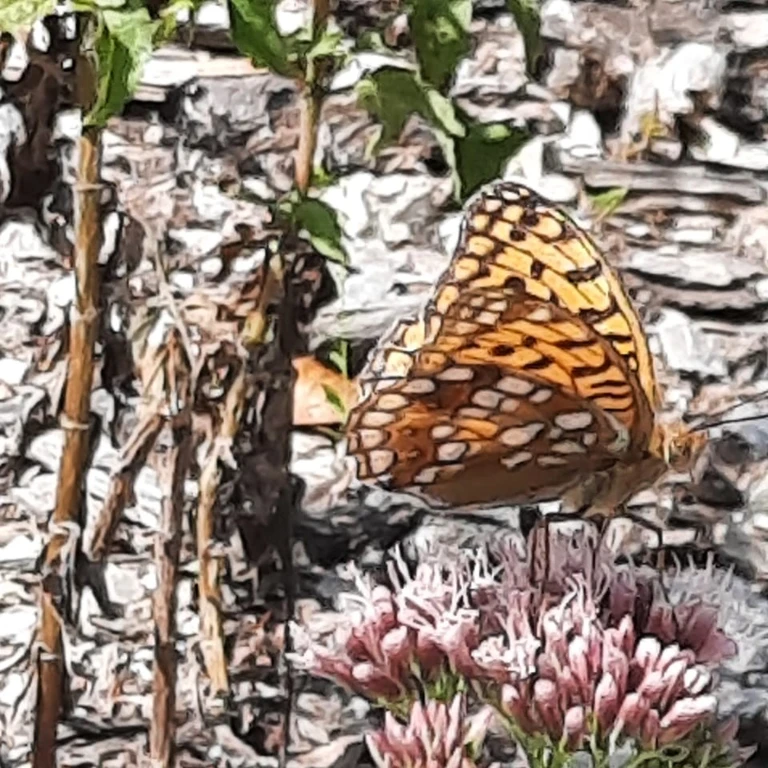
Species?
Fabriciana adippe
